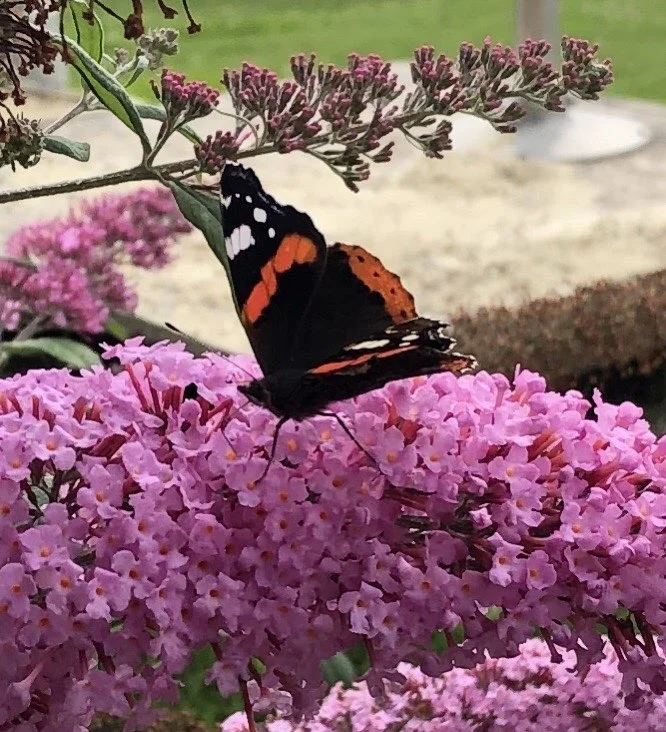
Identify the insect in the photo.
Vanessa atalanta
